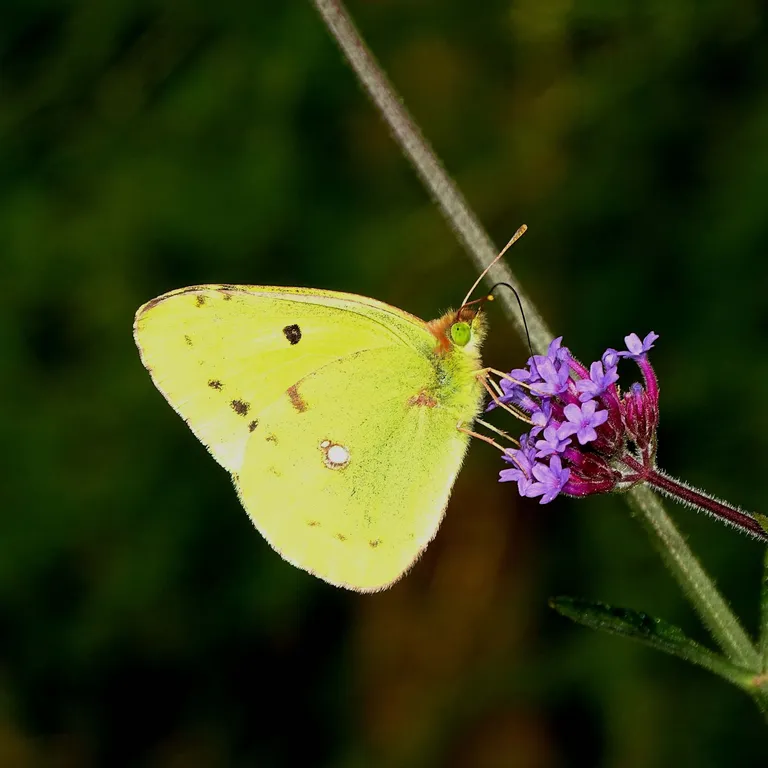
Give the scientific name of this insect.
Colias croceus
